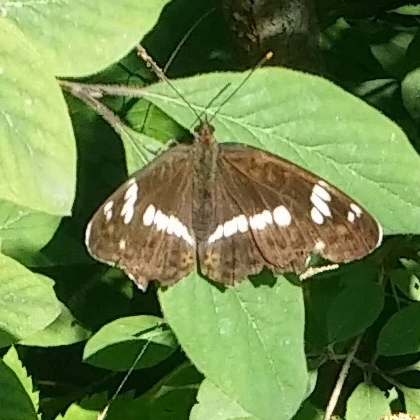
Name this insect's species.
Limenitis camilla (also Ladoga camilla)
